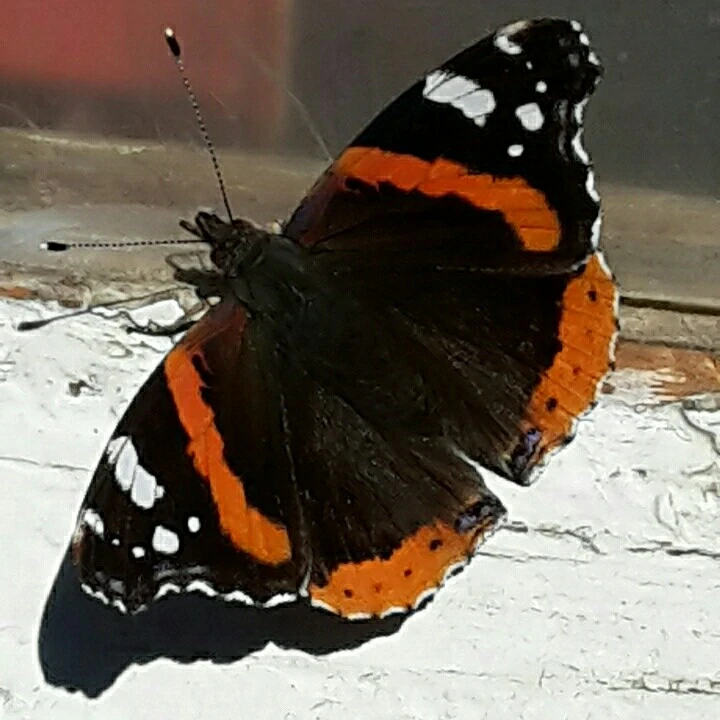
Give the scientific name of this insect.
Vanessa atalanta
